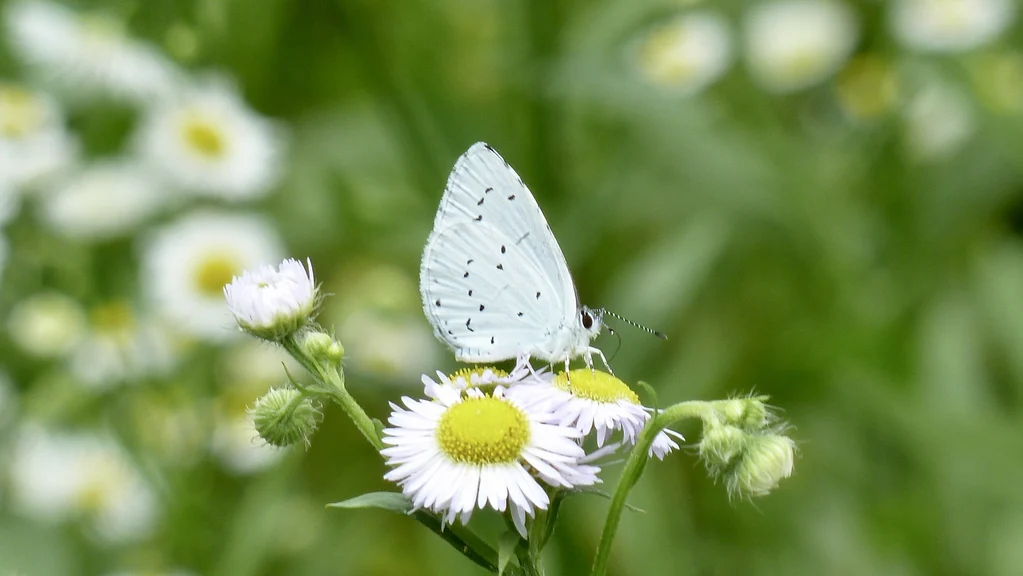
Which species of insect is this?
Celastrina argiolus
